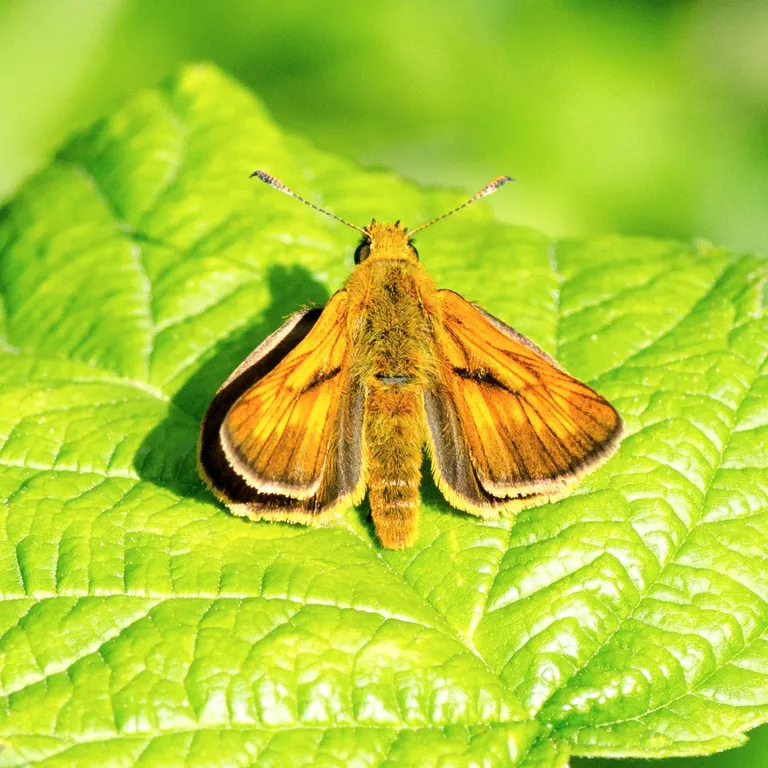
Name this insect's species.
Ochlodes sylvanus (also Ochlodes venata)
